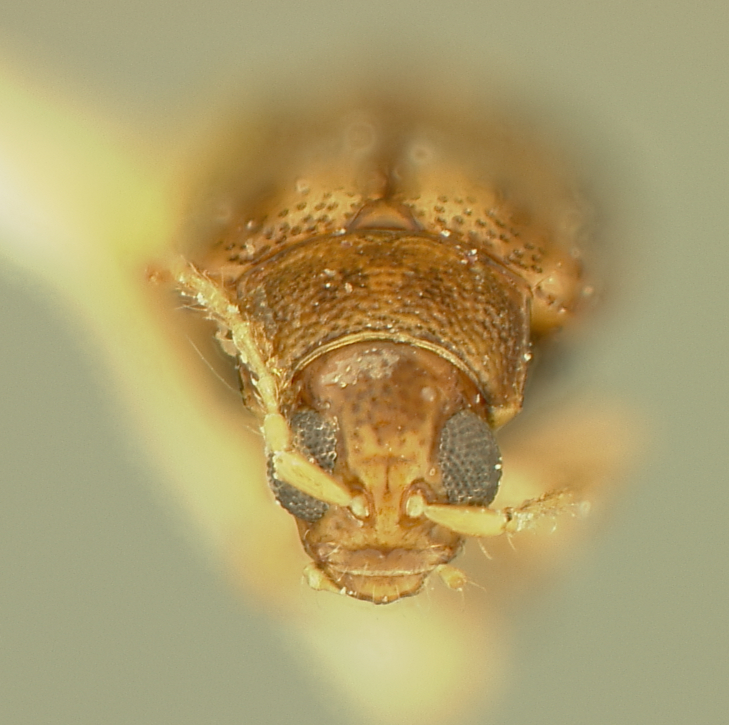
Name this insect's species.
Pseudoepitrix rugosa
